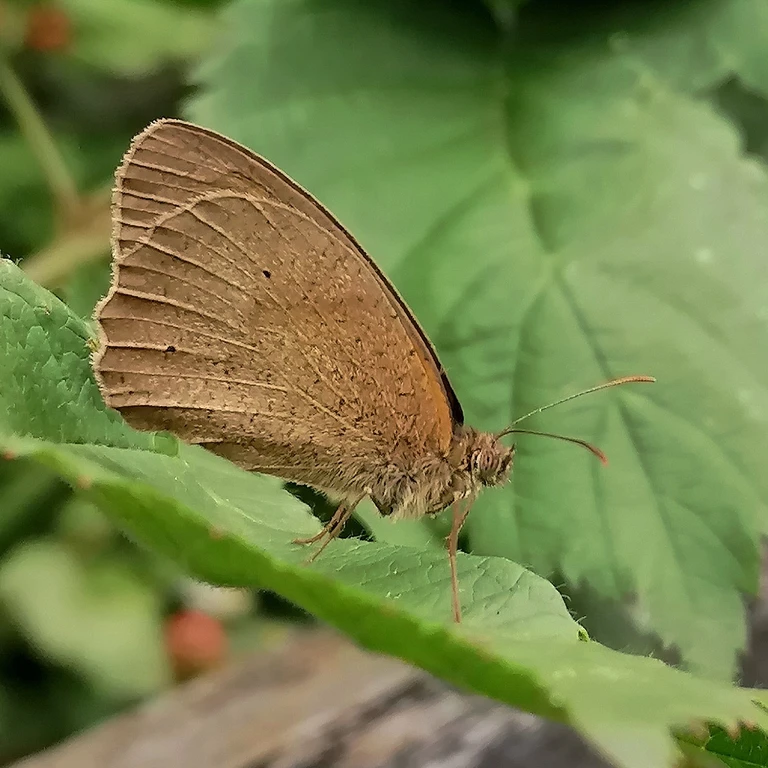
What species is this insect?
Maniola jurtina
